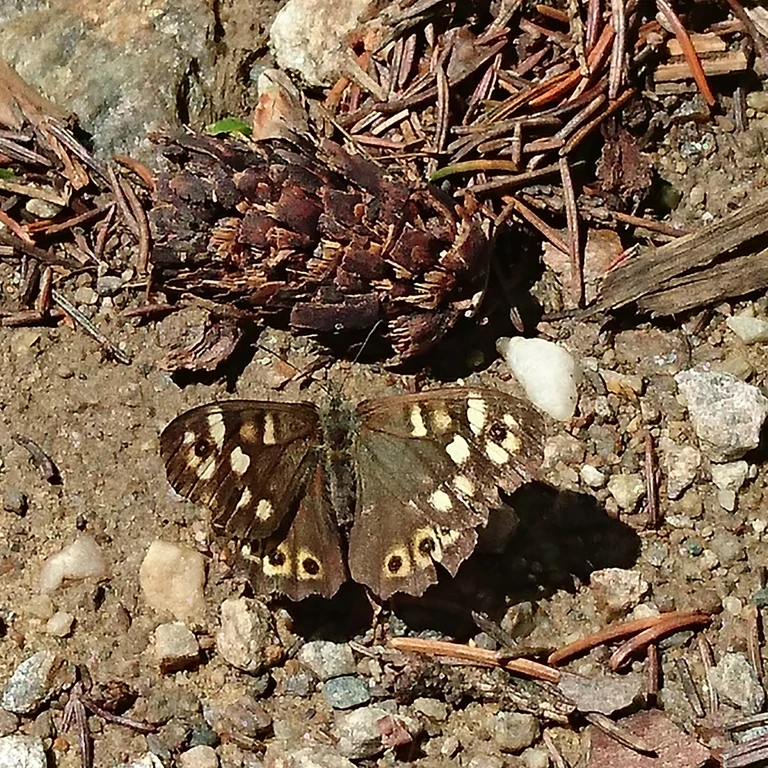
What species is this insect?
Pararge aegeria
